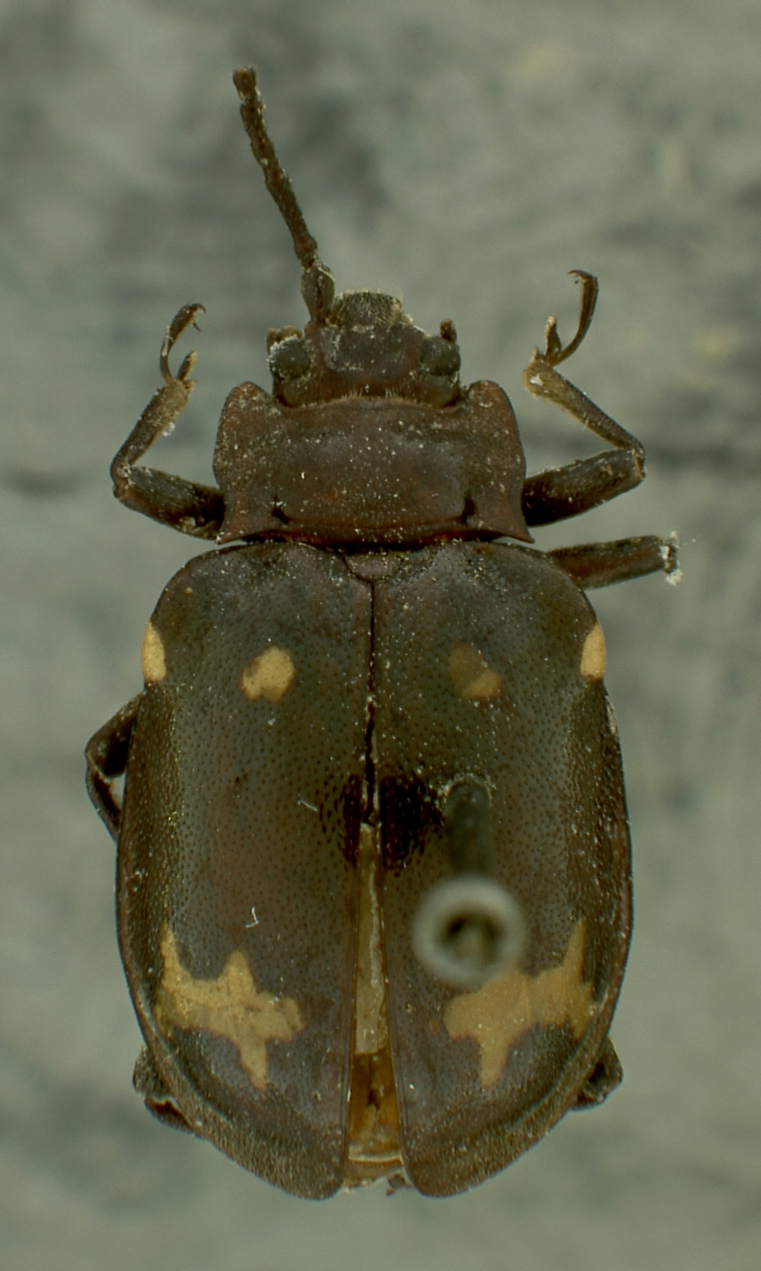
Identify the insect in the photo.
Engonius excisipes
